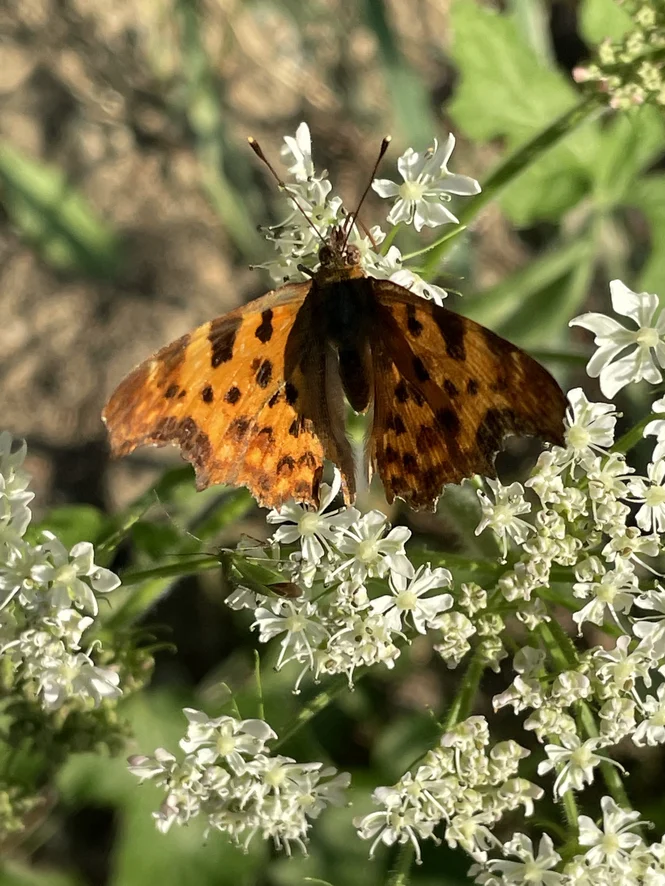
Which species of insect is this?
Polygonia c-album
